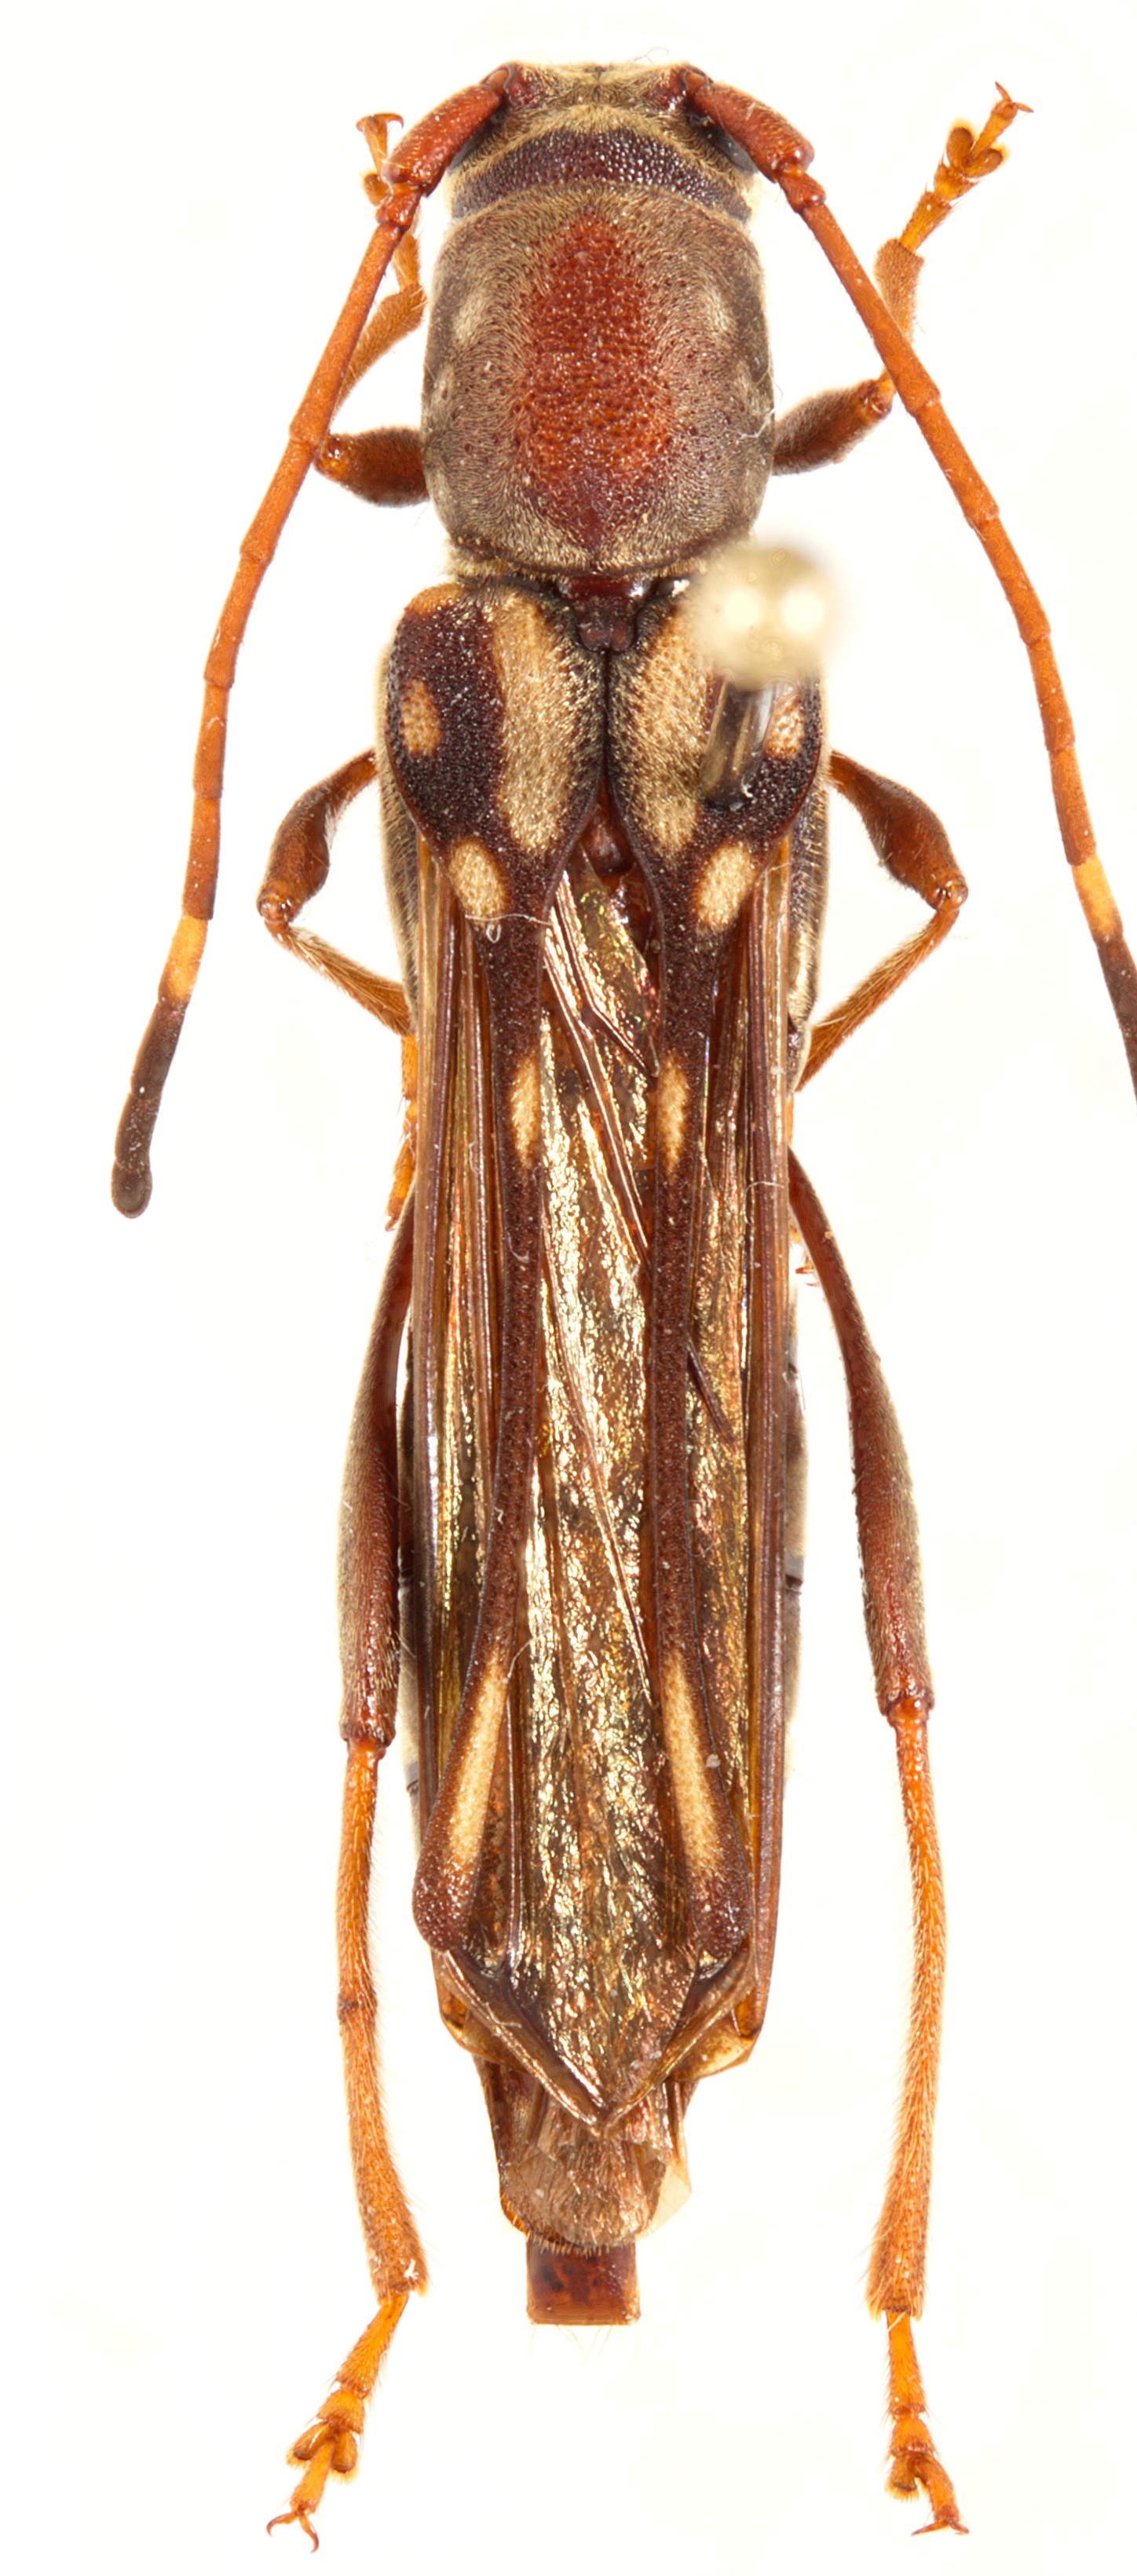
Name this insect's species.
Thranius multinotatus
